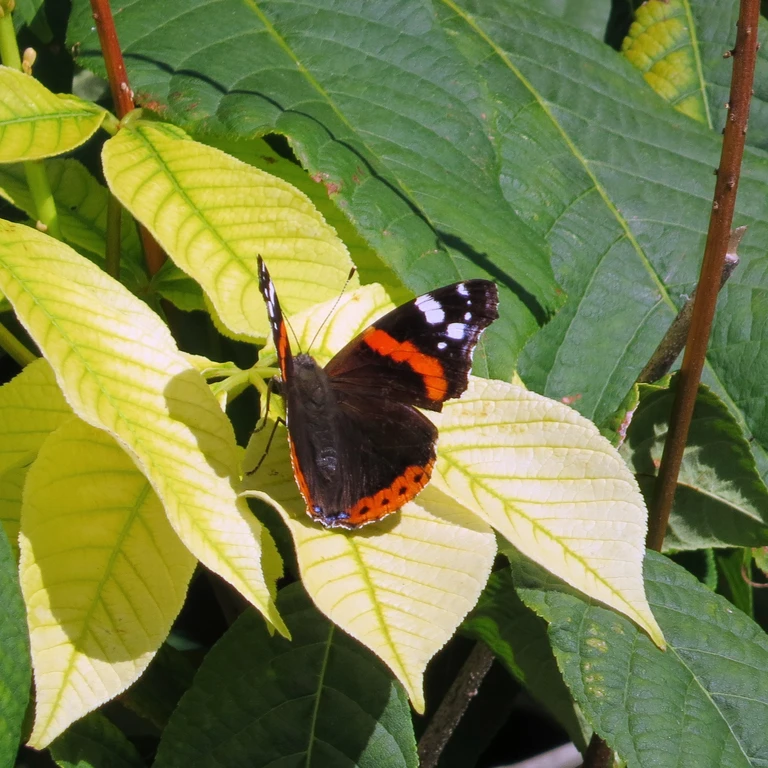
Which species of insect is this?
Vanessa atalanta
